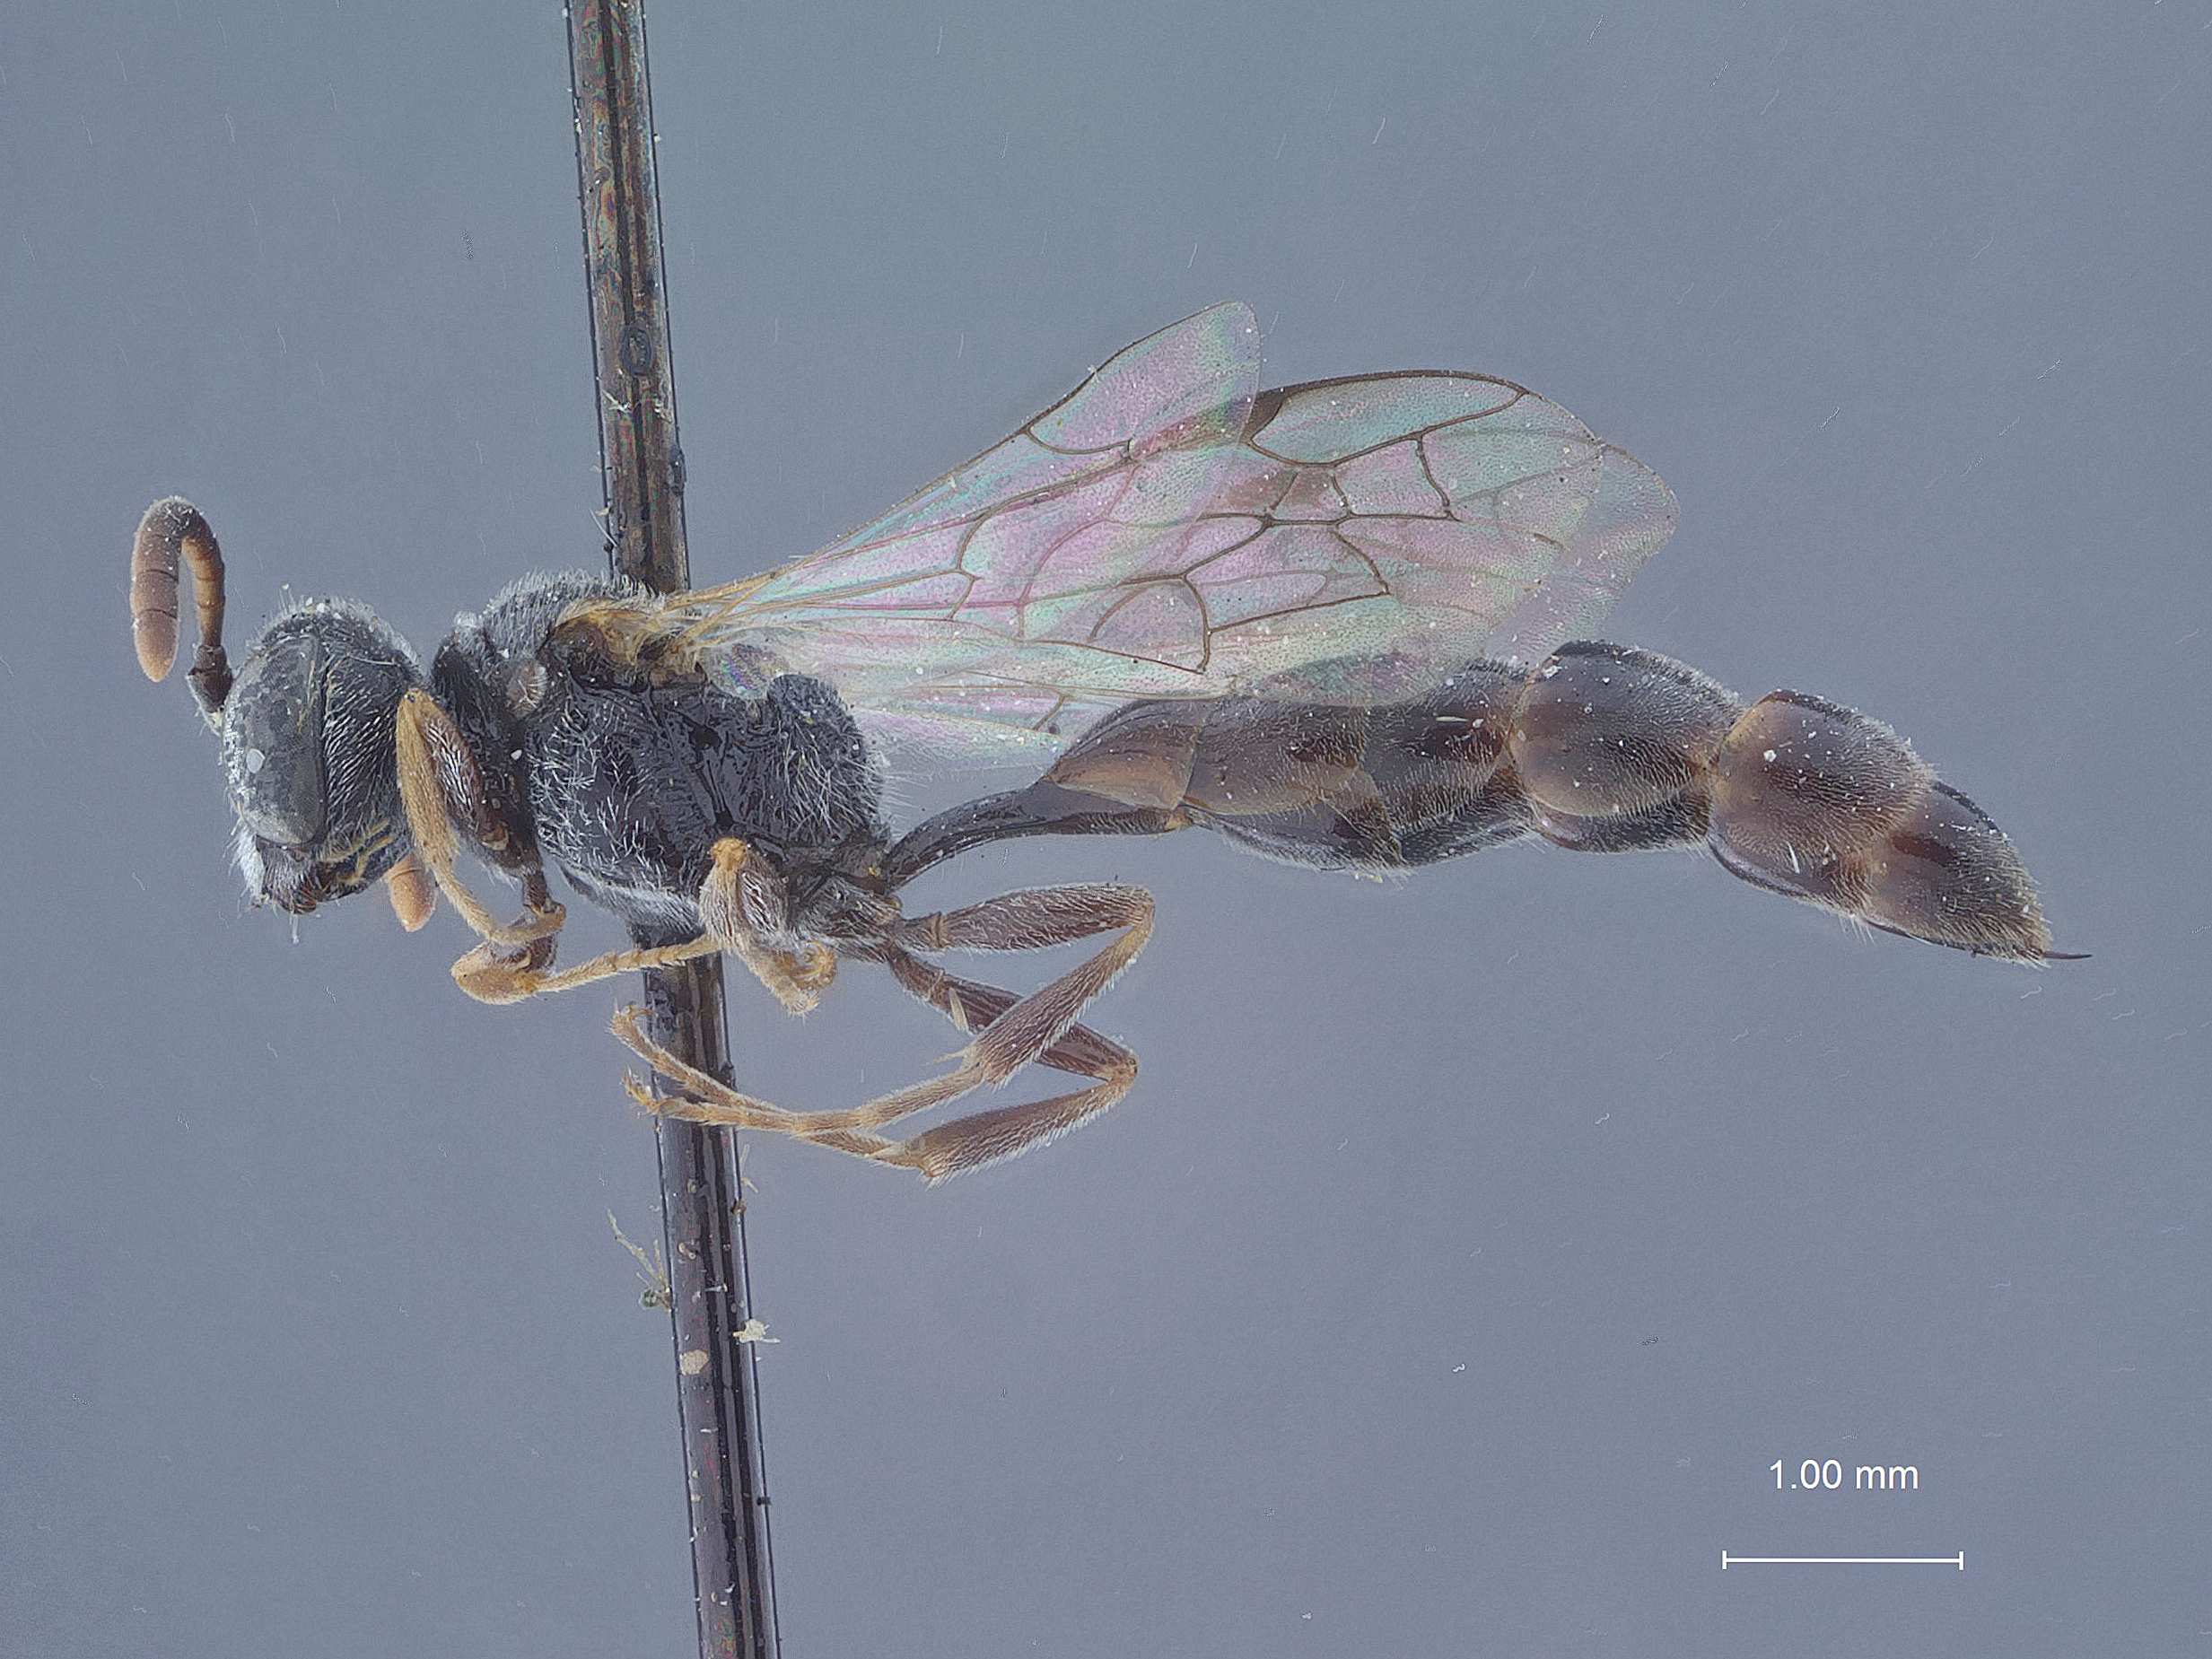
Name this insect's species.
Mimesa nigrescens
